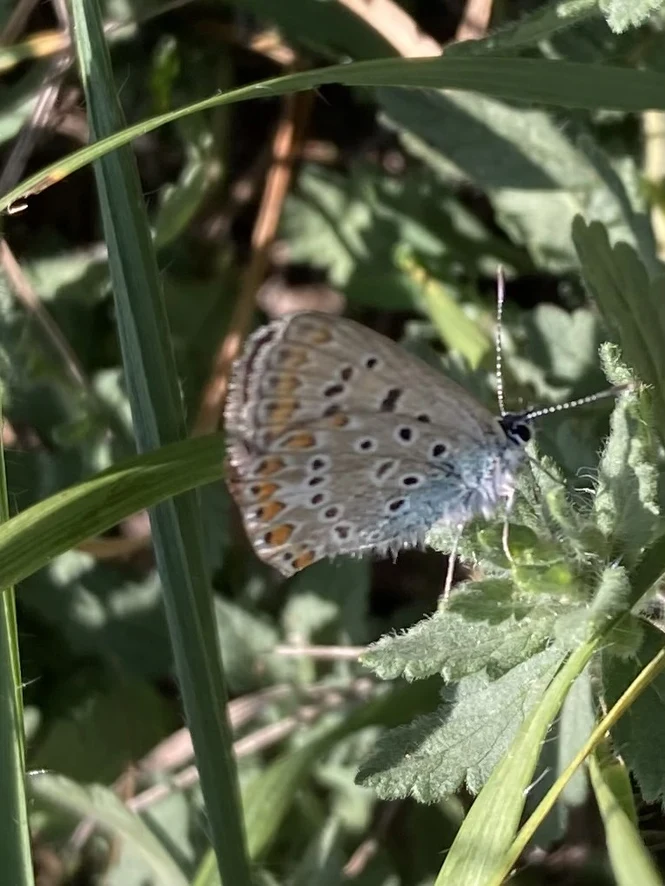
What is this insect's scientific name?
Polyommatus icarus
